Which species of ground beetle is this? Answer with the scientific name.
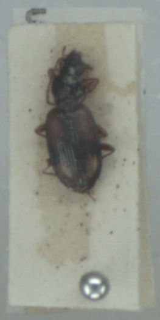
Bembidion fluviatile
